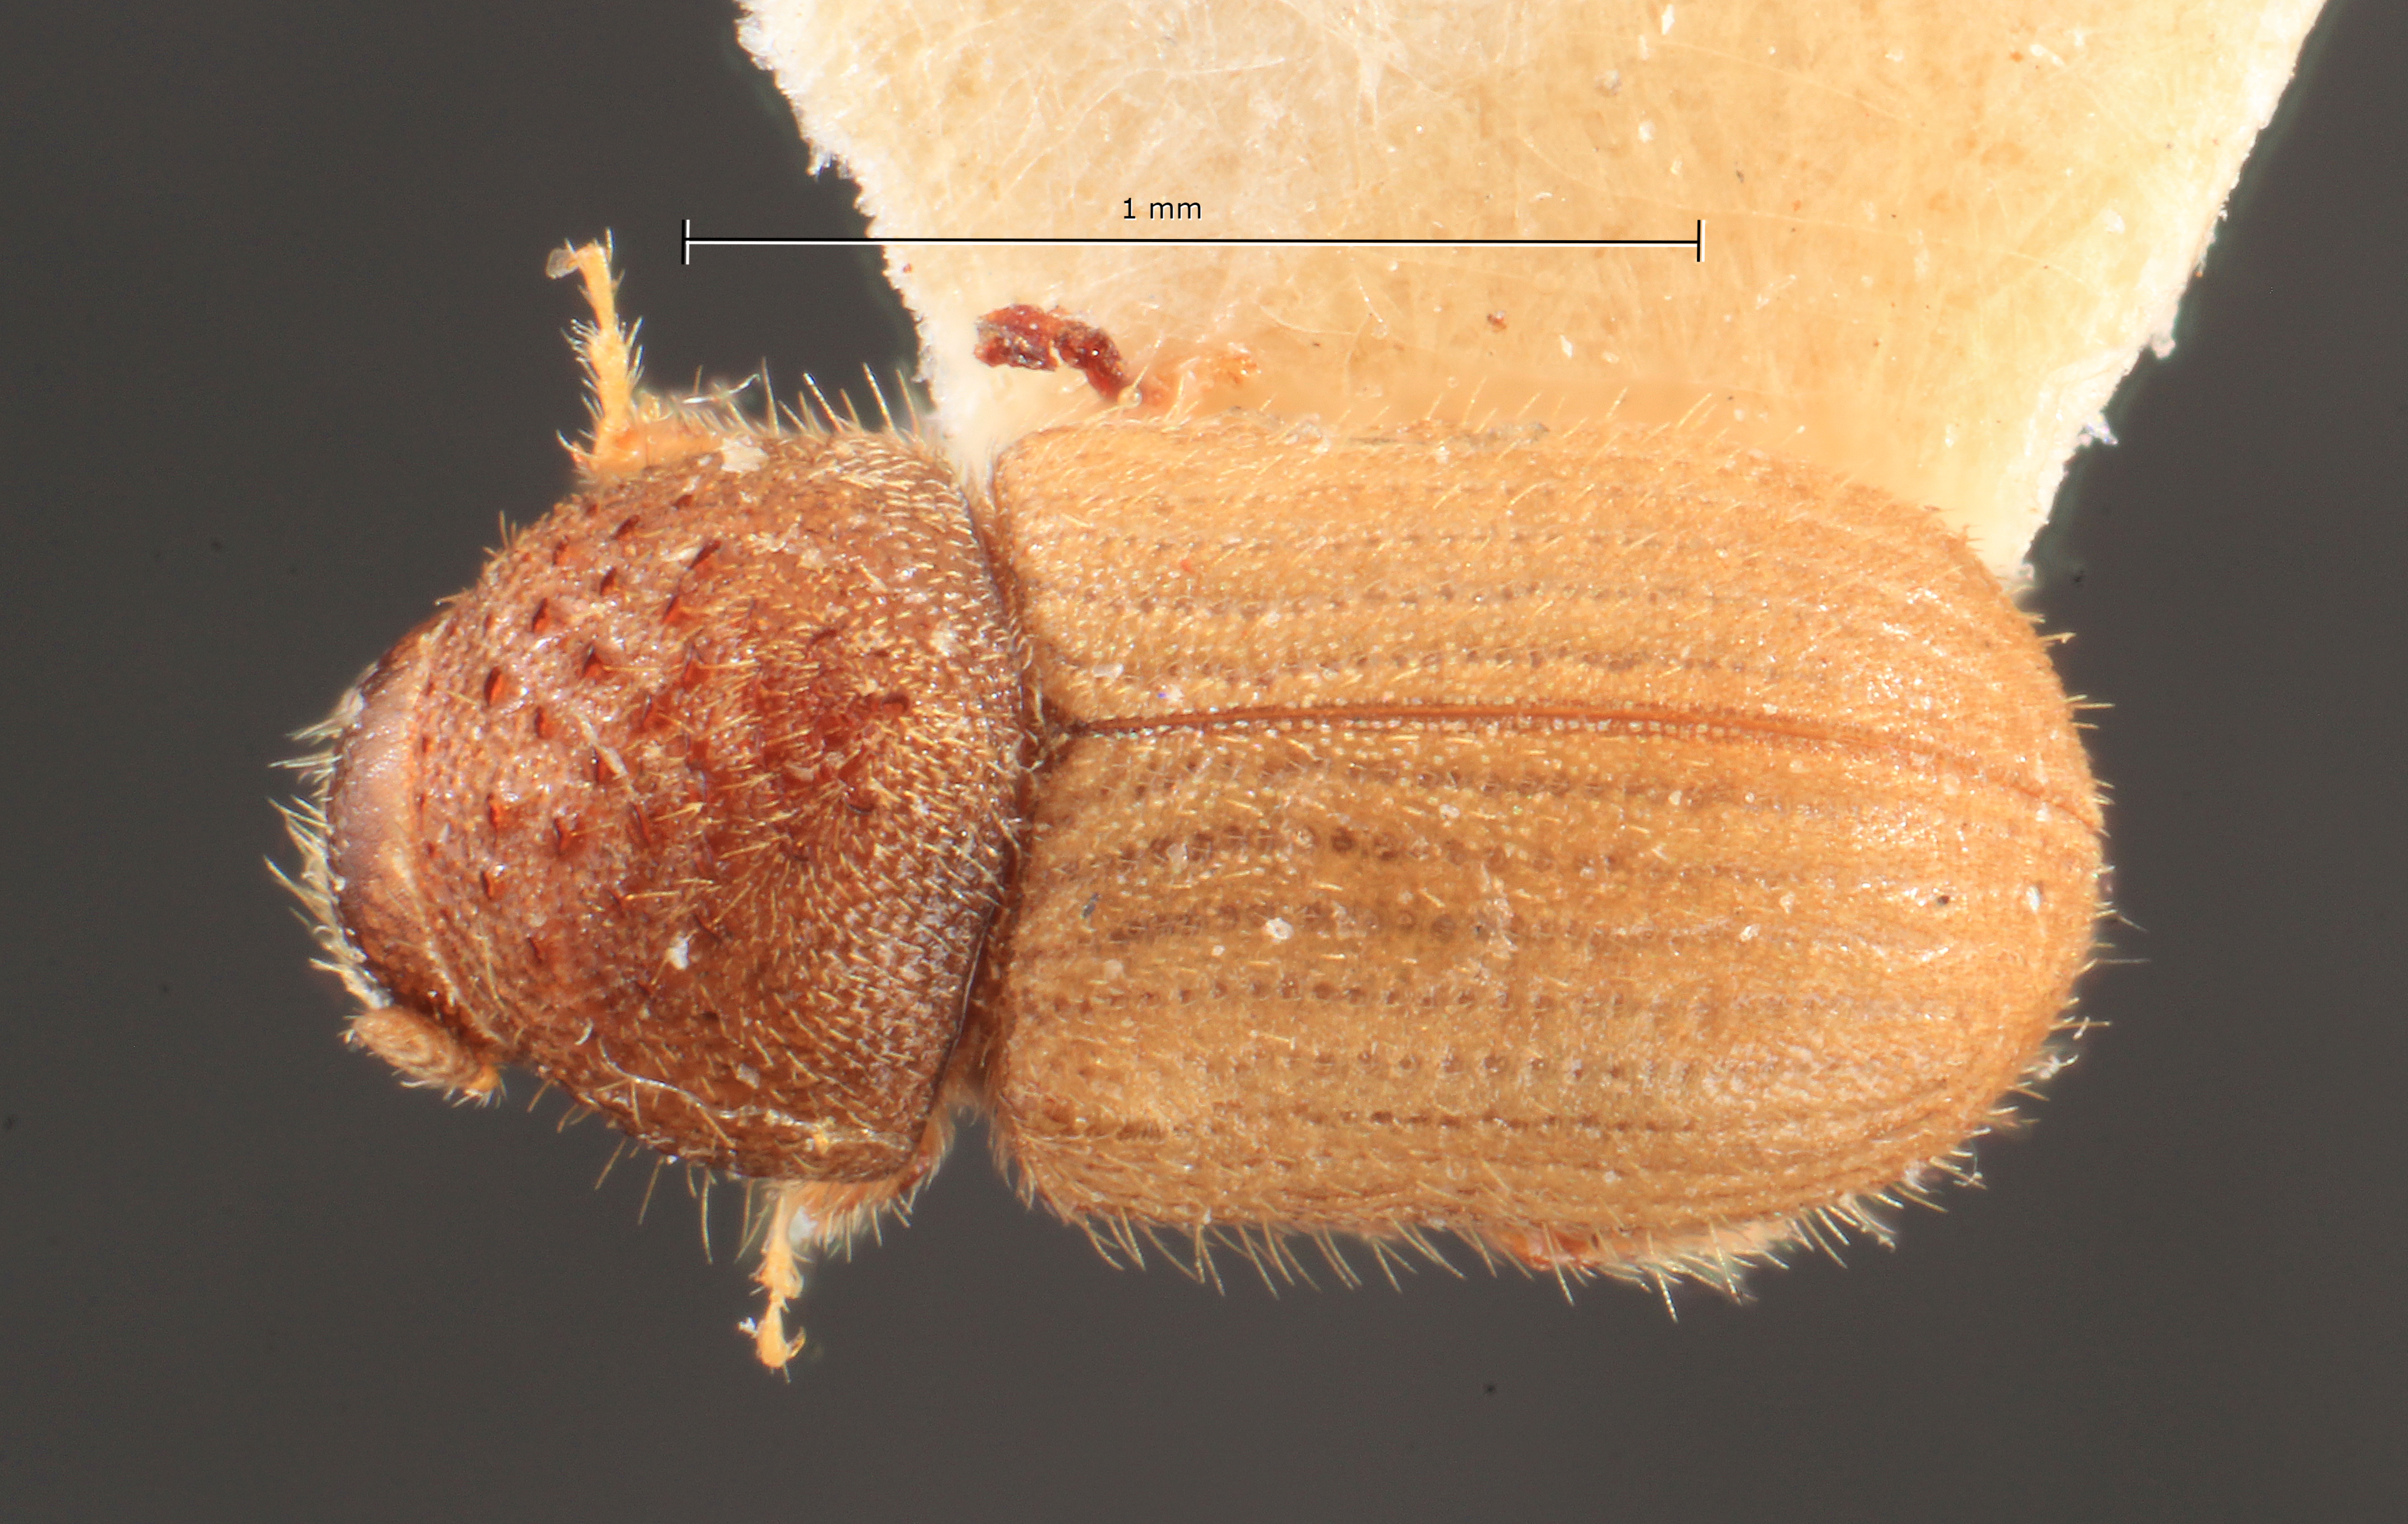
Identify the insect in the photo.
Cryphalus latus
